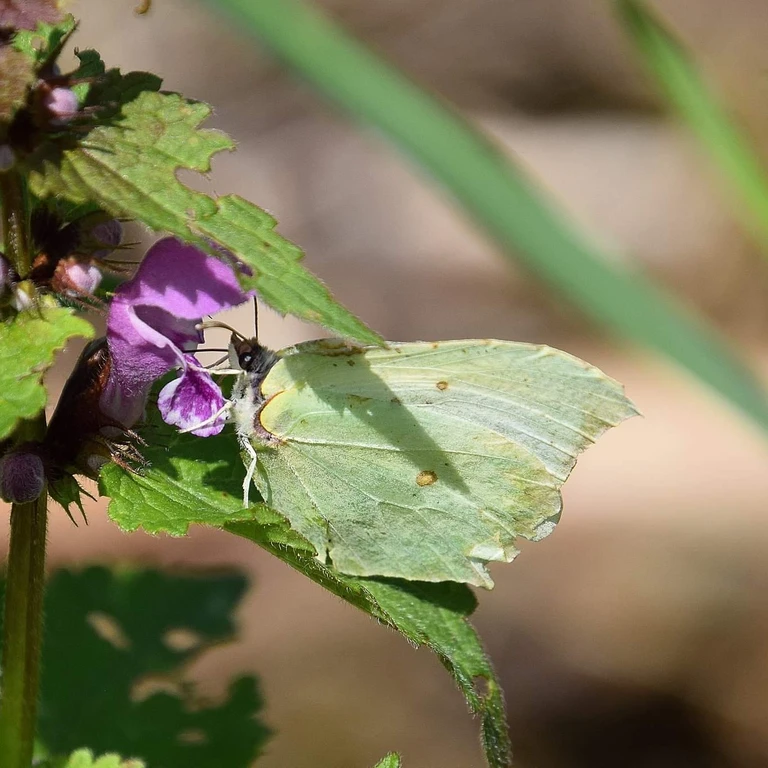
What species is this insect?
Gonepteryx rhamni
